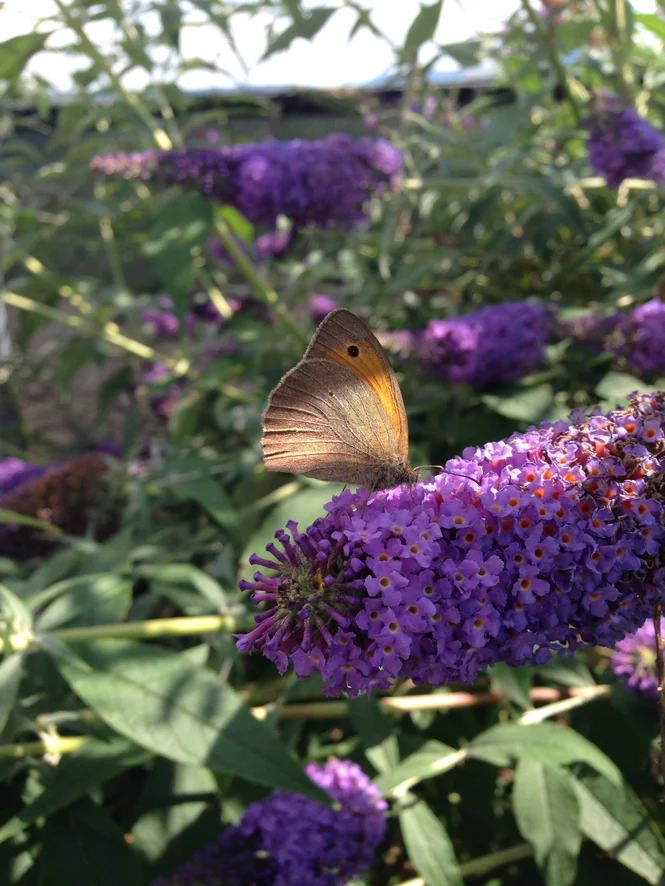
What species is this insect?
Maniola jurtina
